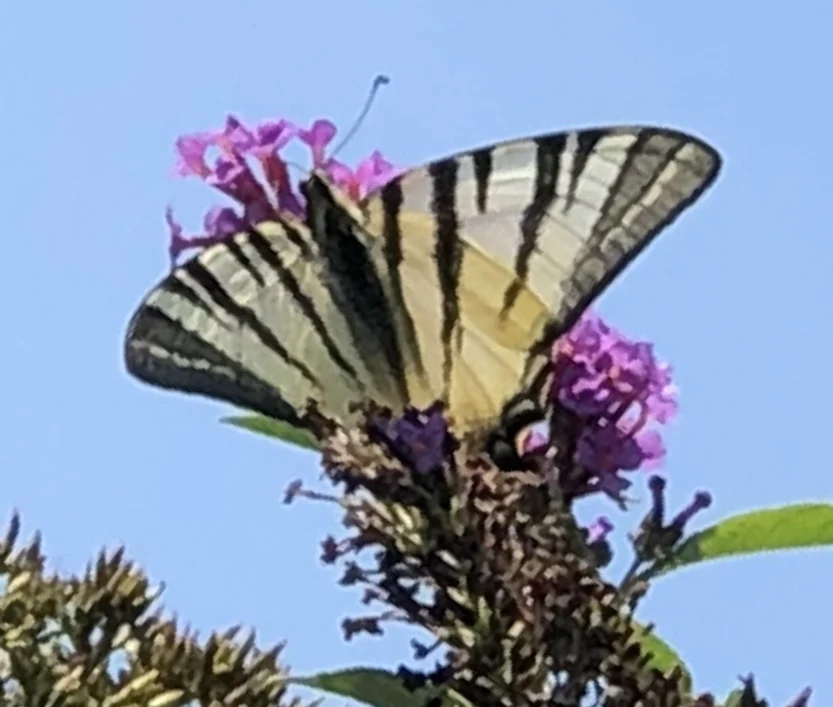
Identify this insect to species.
Iphiclides podalirius
